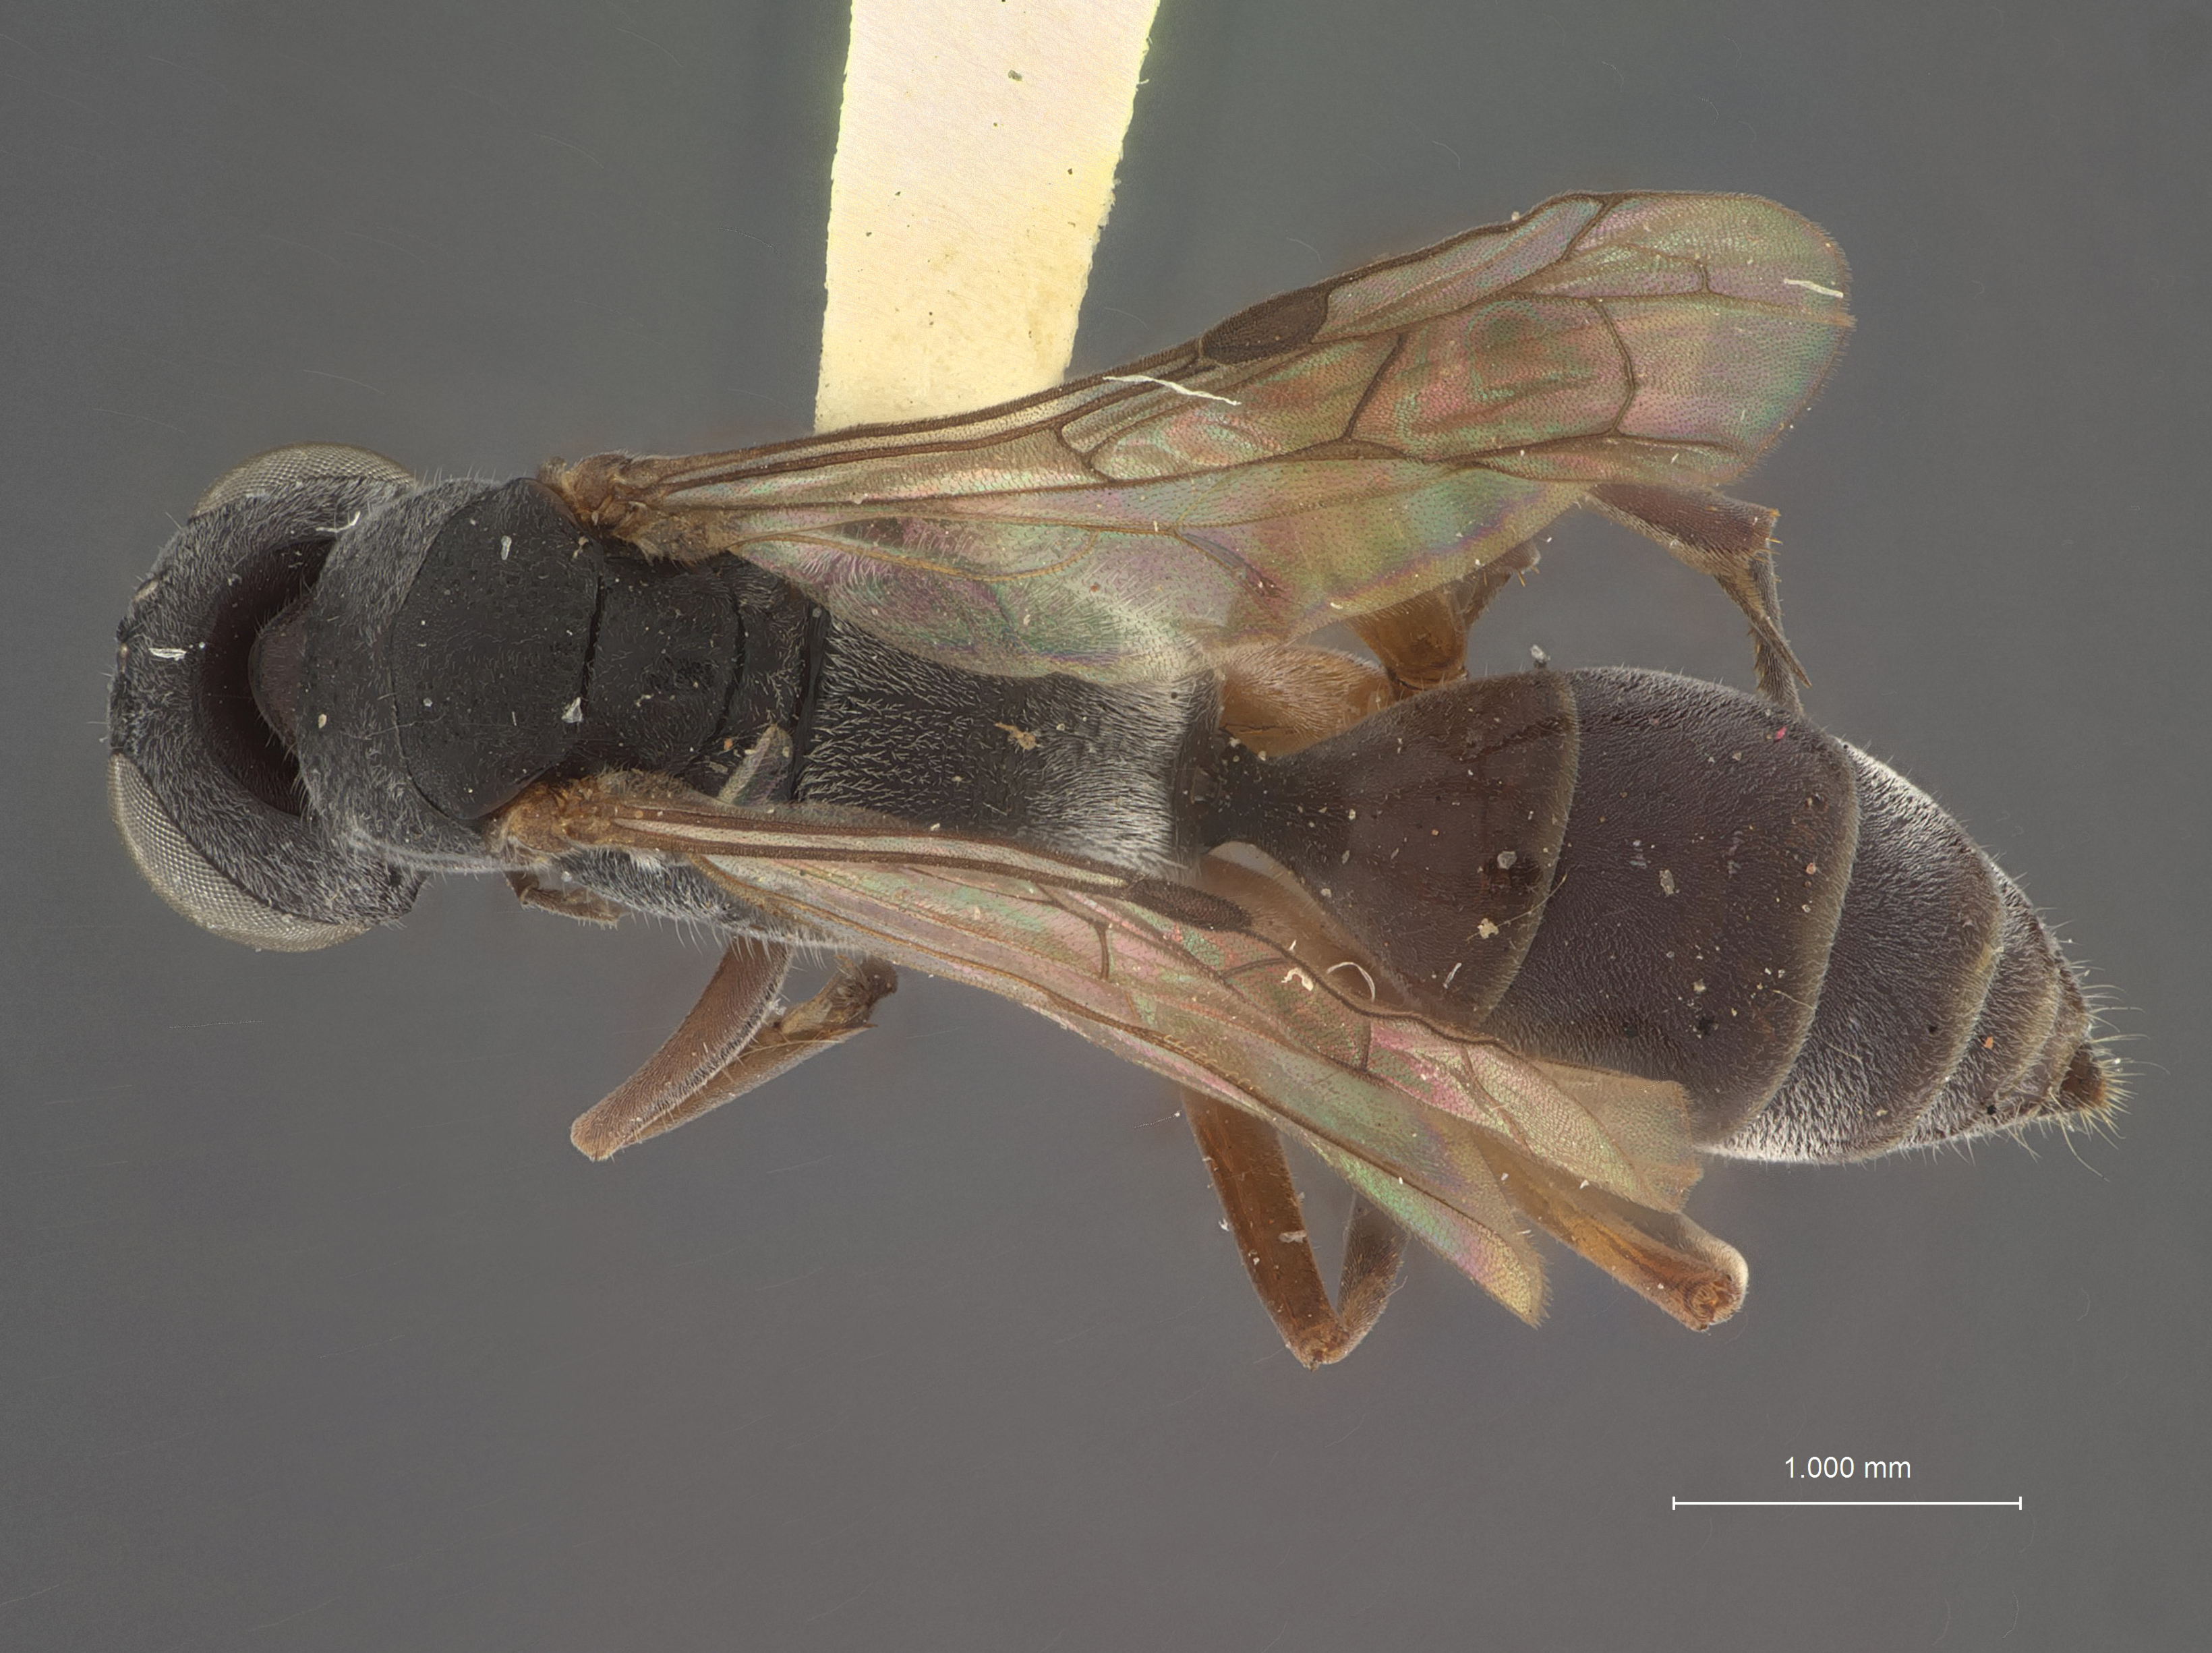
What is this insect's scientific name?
Pseudagenia imitator
